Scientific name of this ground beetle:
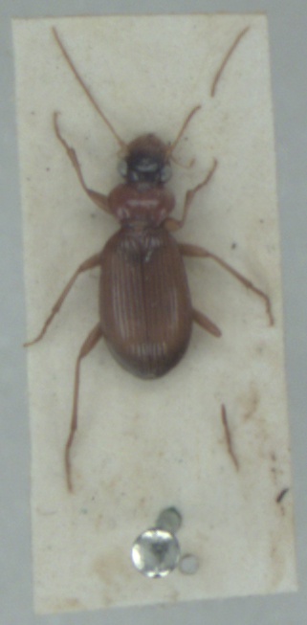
Leistus terminatus
